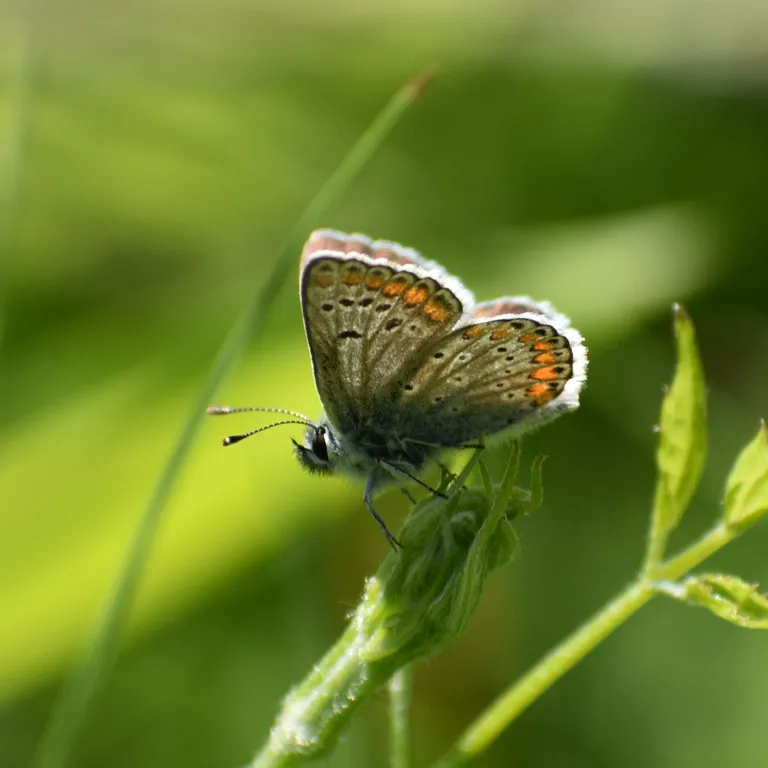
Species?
Aricia agestis/artaxerxes
